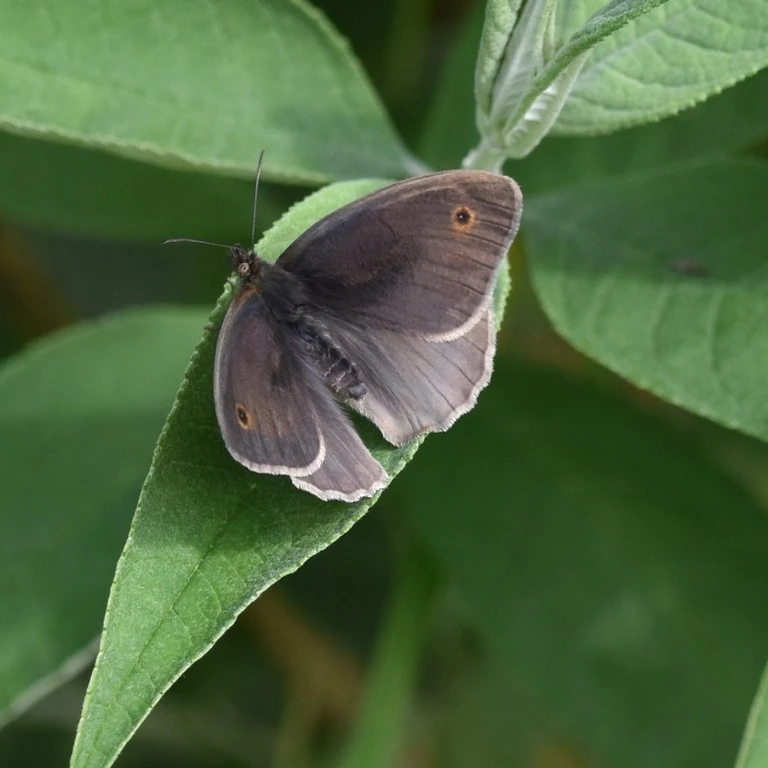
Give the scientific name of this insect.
Maniola jurtina
